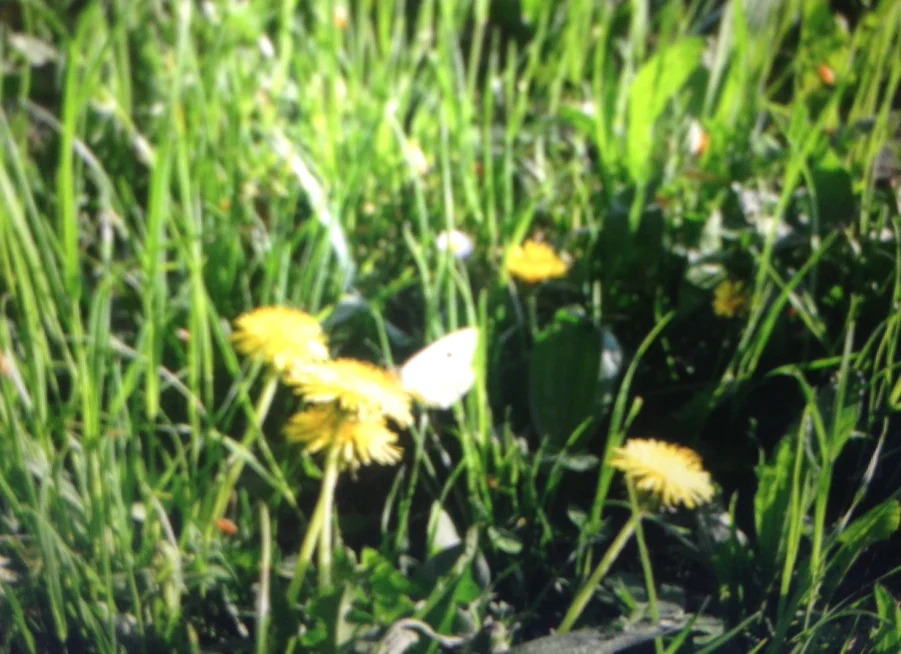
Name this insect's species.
Gonepteryx rhamni
